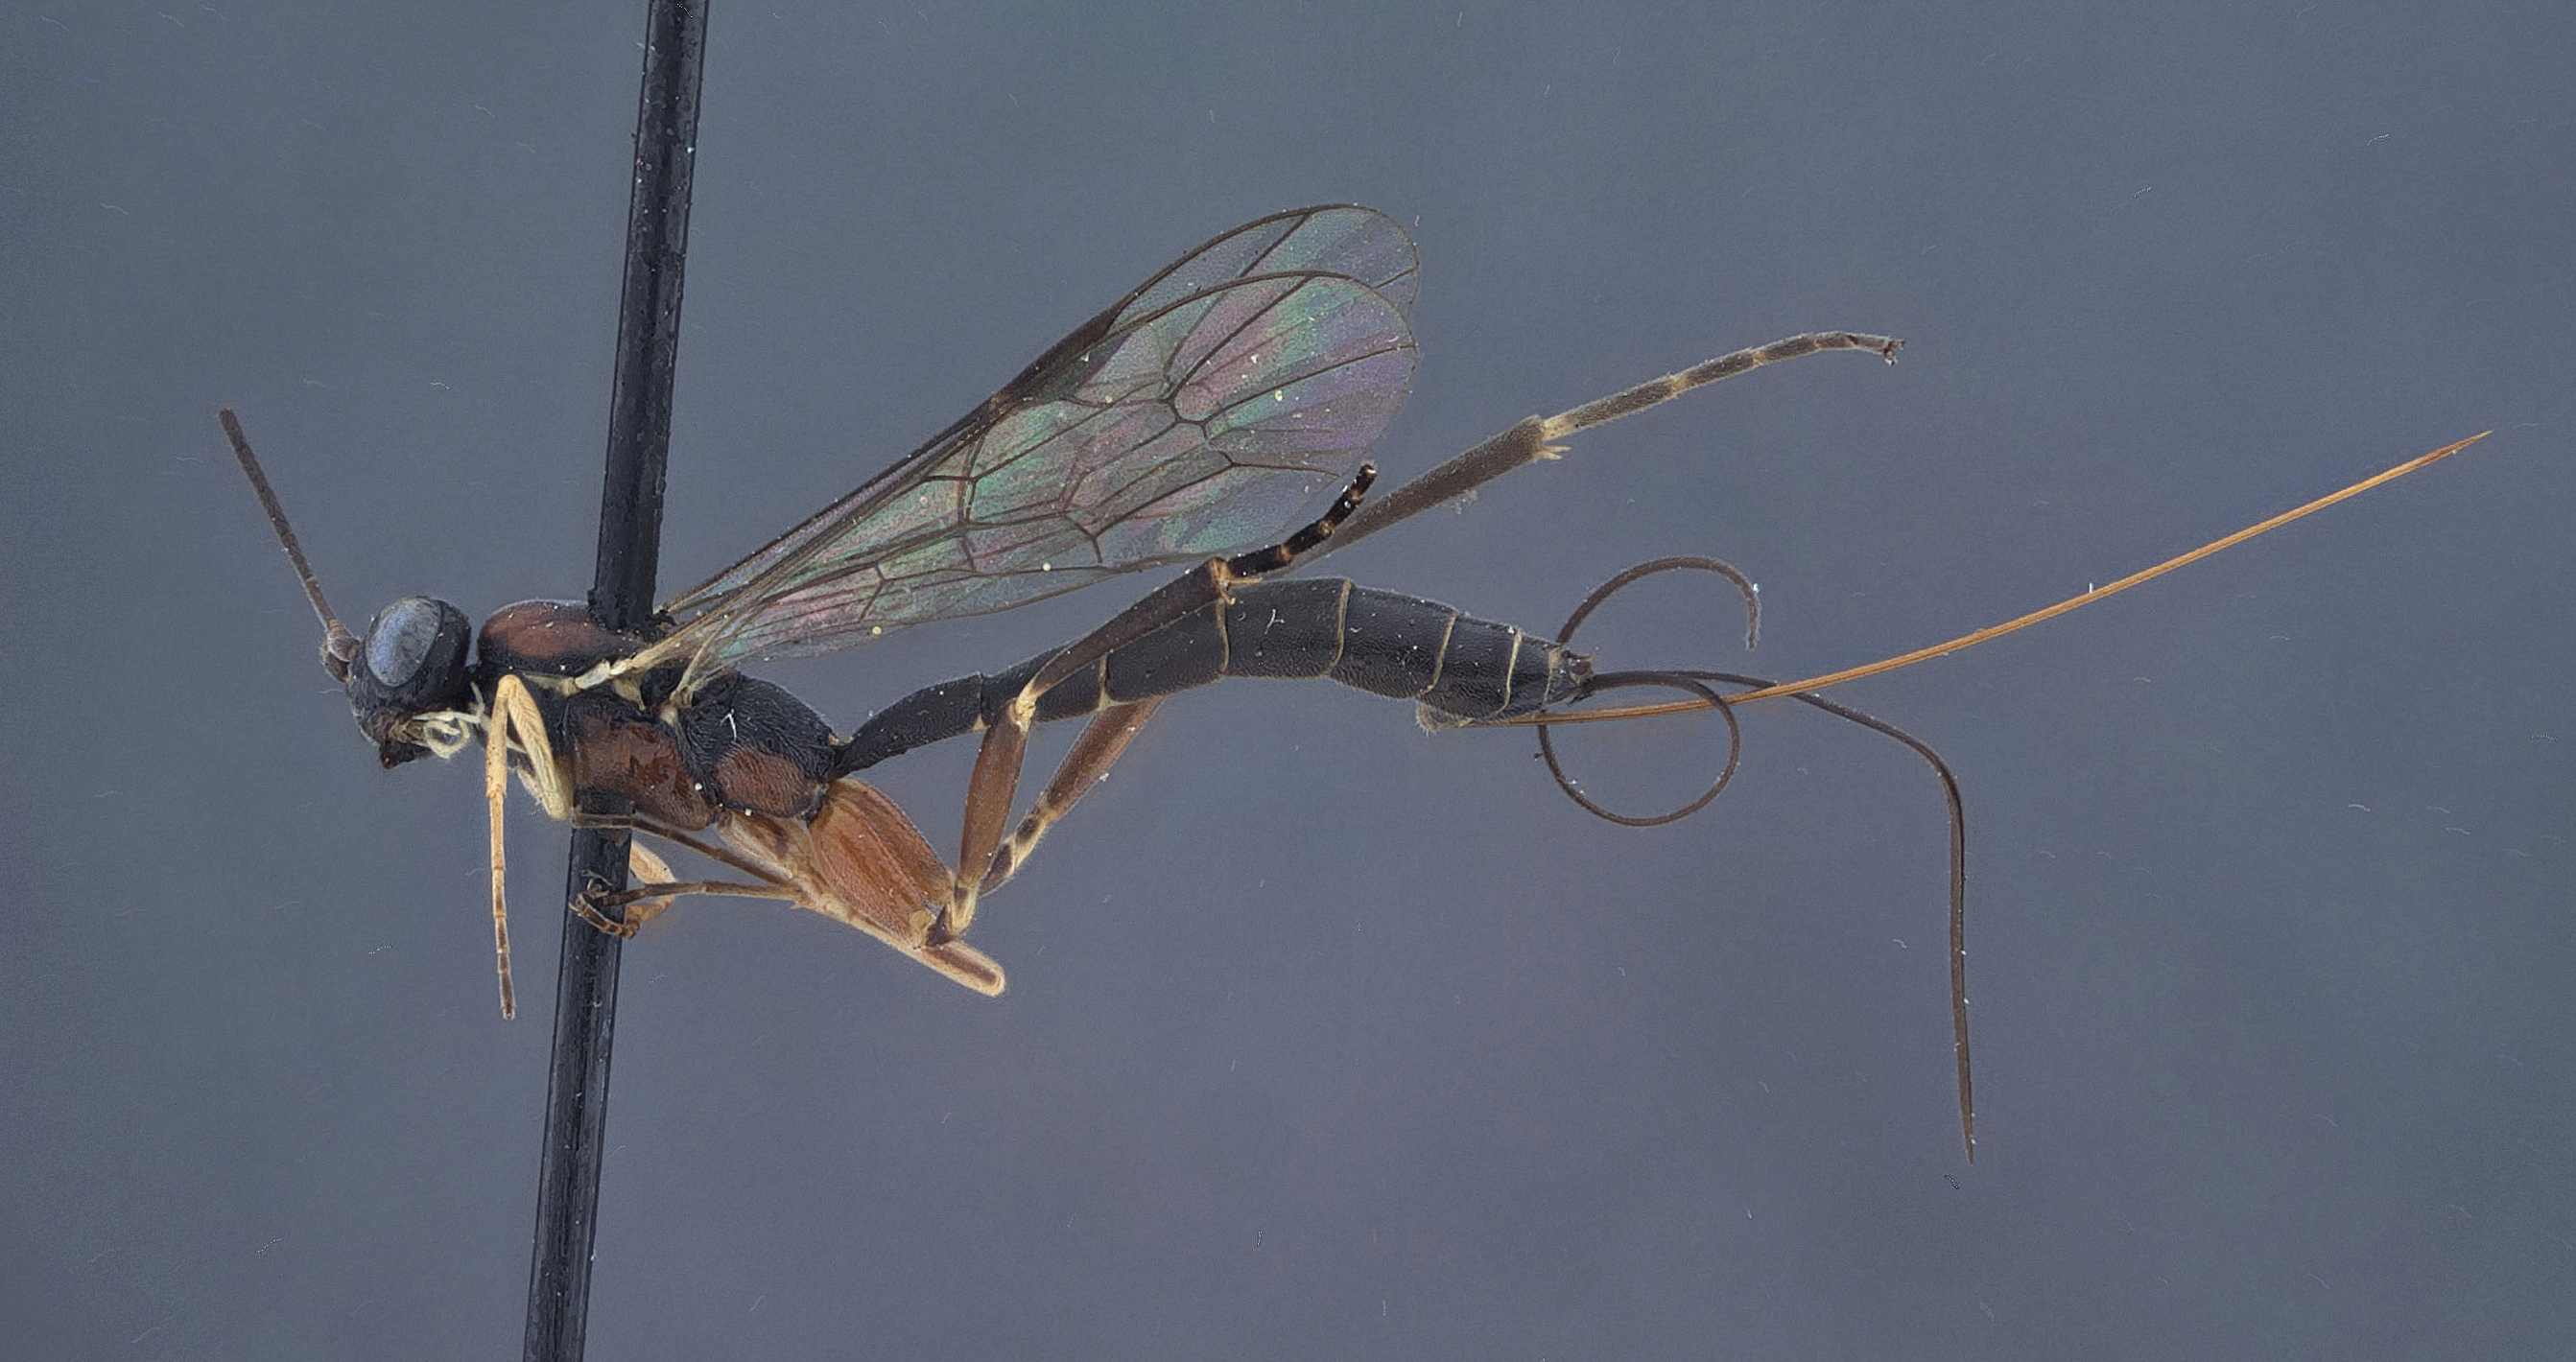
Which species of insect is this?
Poemenia pacifica
